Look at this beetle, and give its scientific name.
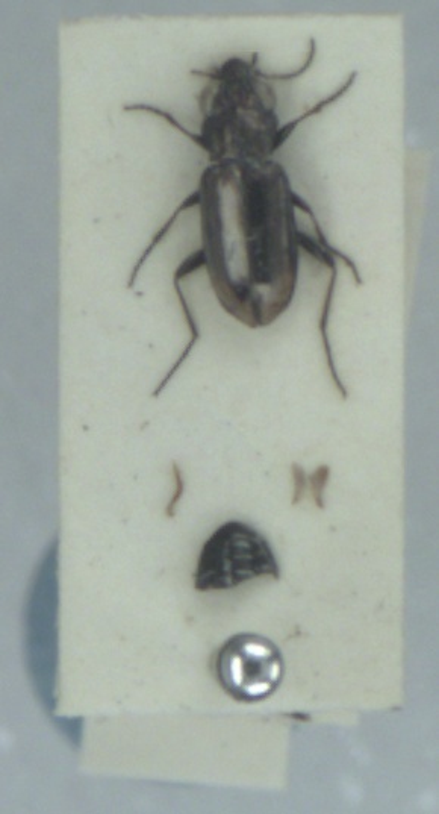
Notiophilus substriatus
